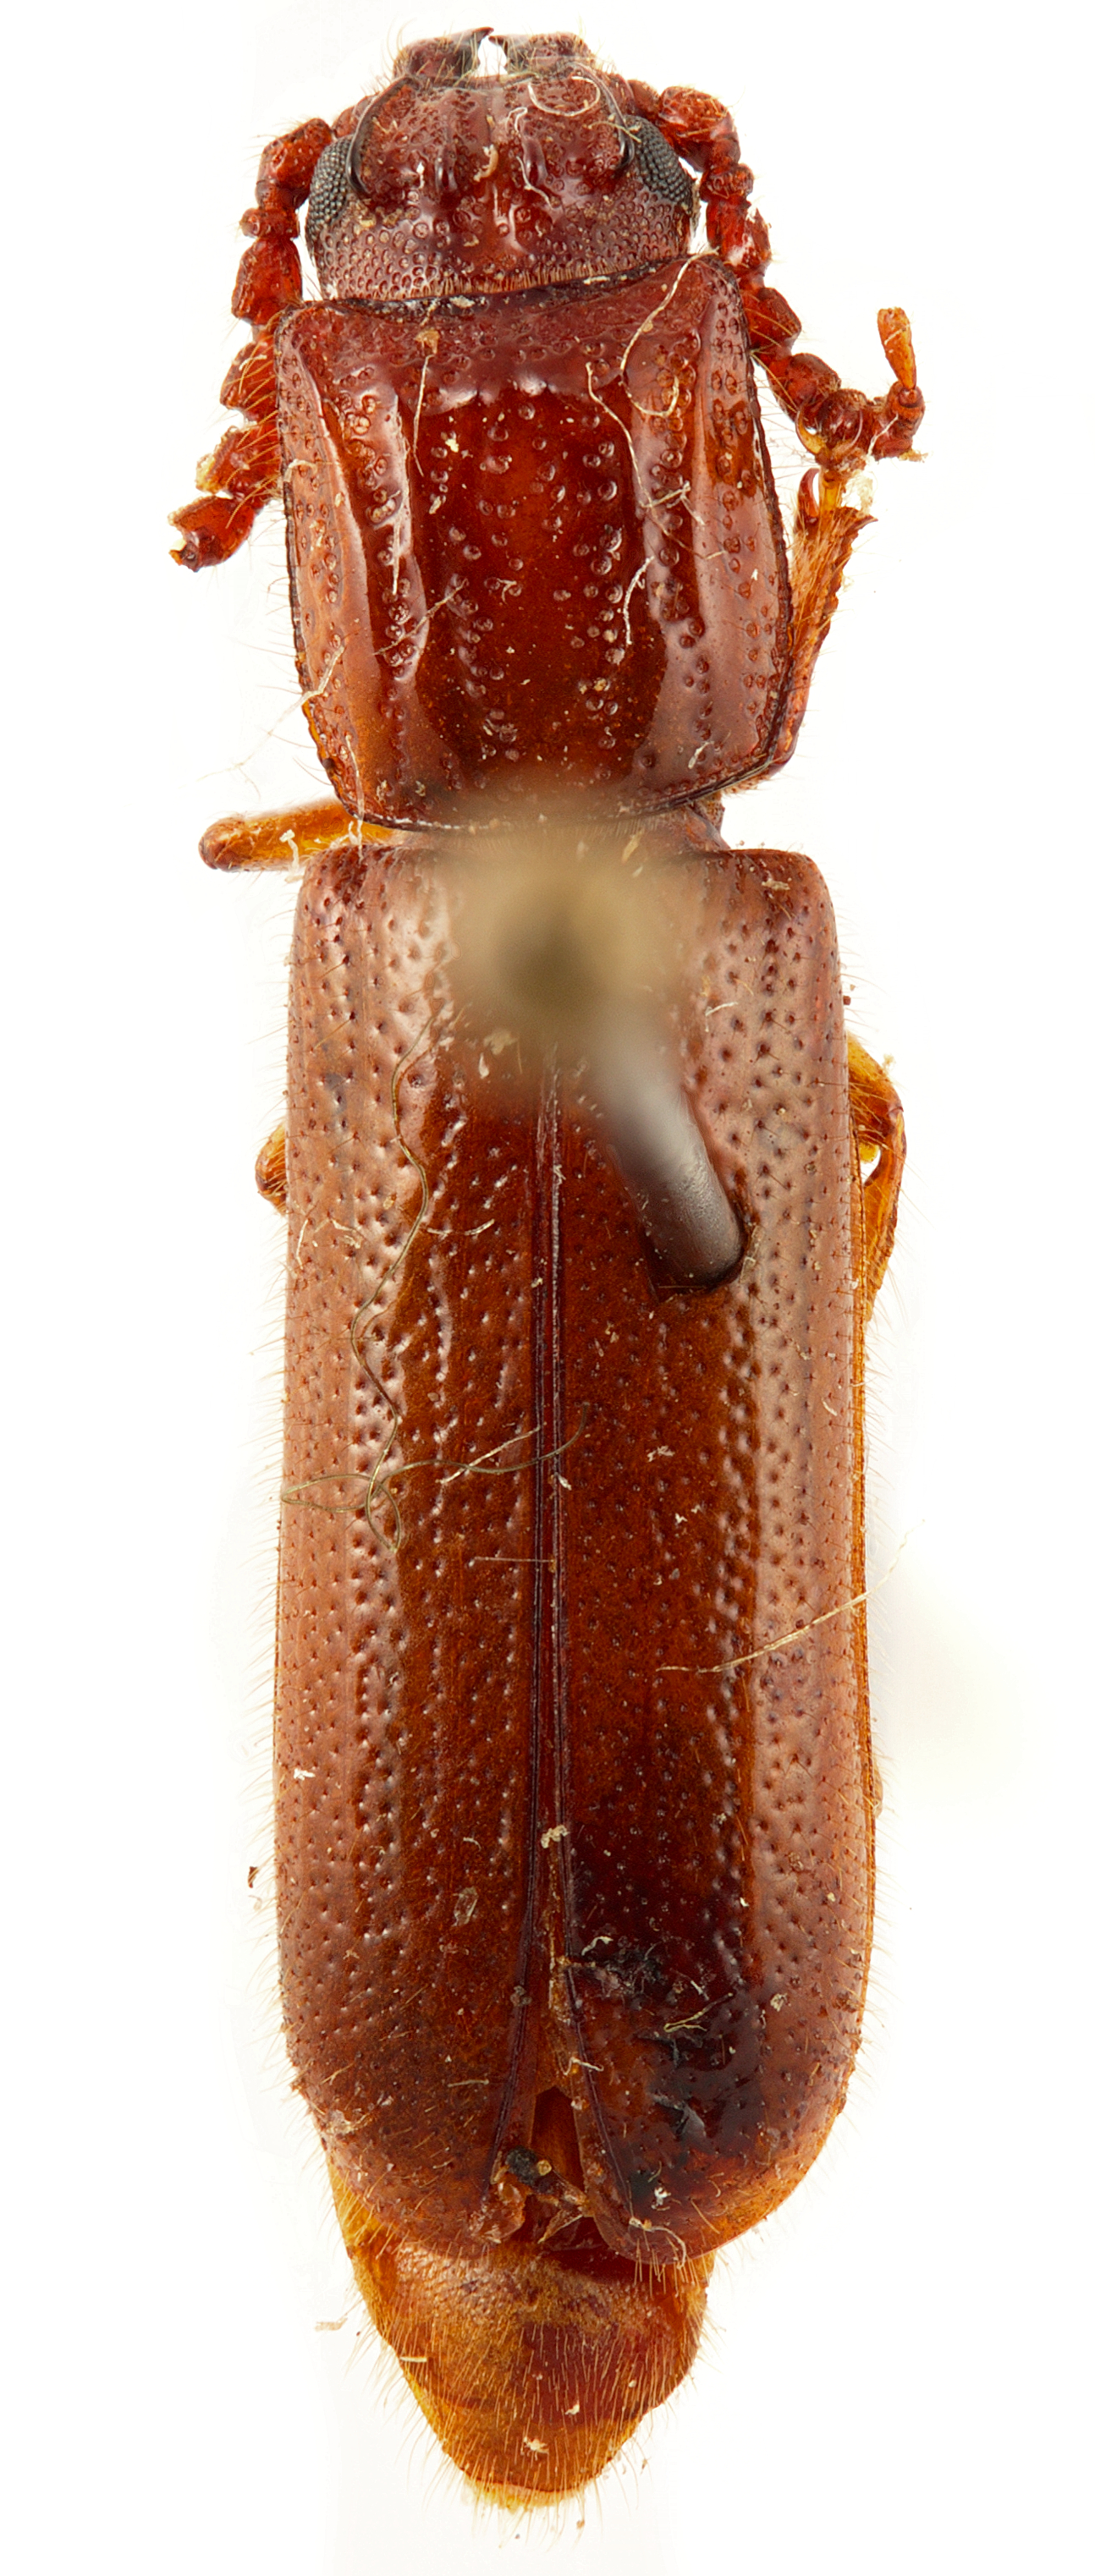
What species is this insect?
Erichsonia dentifrons
